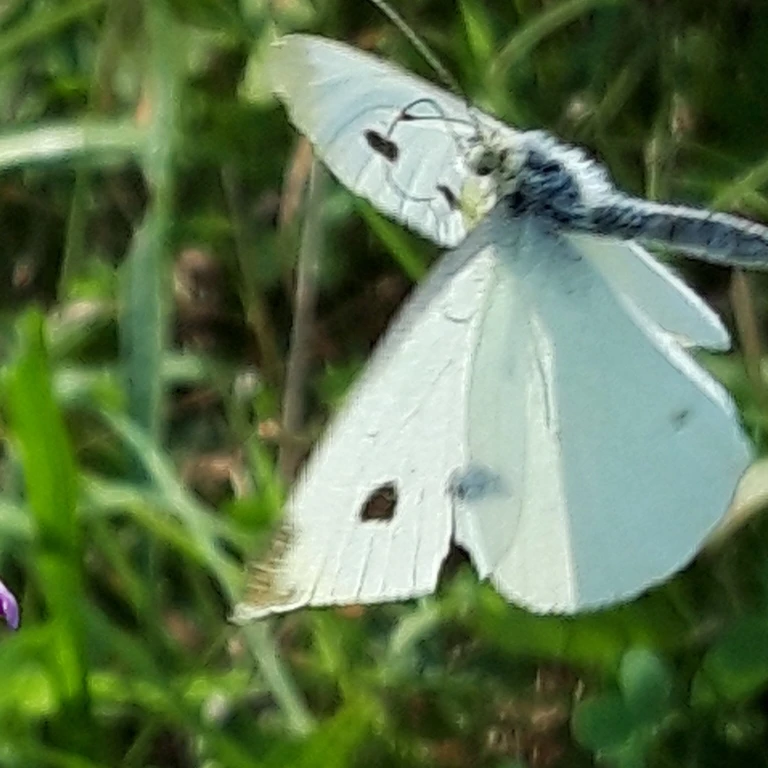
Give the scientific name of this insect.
Pieris rapae
